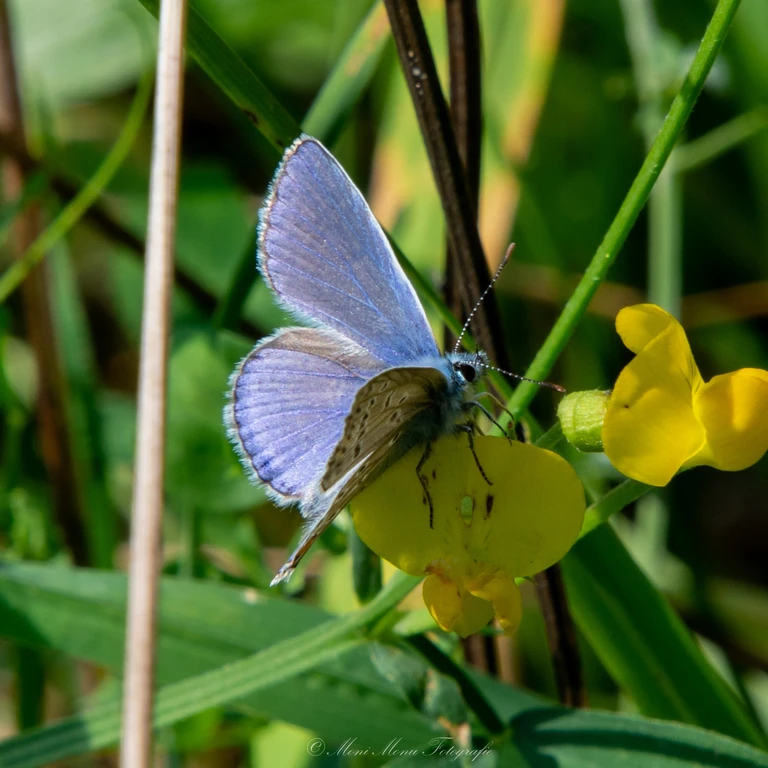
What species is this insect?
Polyommatus icarus
